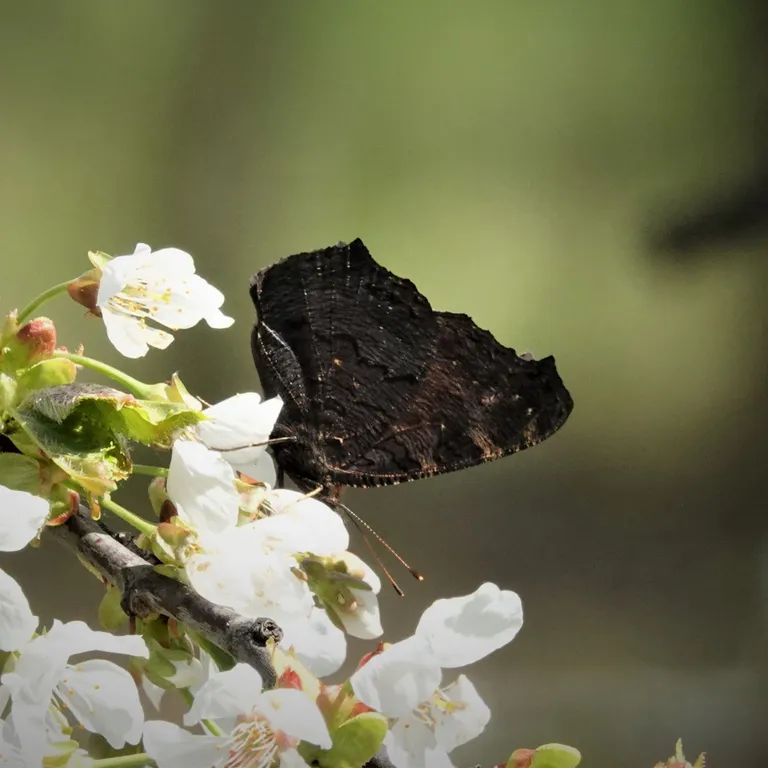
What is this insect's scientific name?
Aglais io
